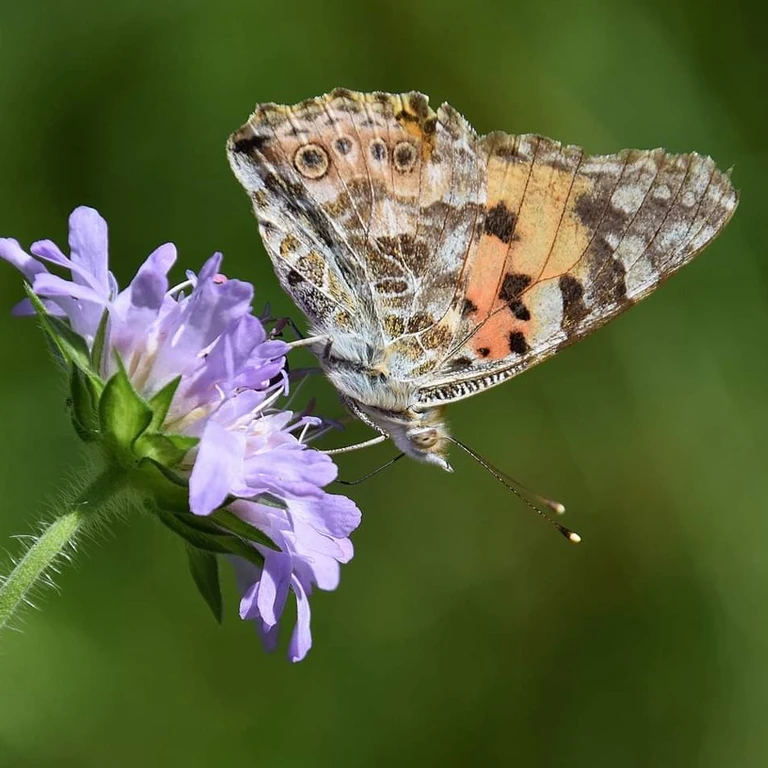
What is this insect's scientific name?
Vanessa cardui
